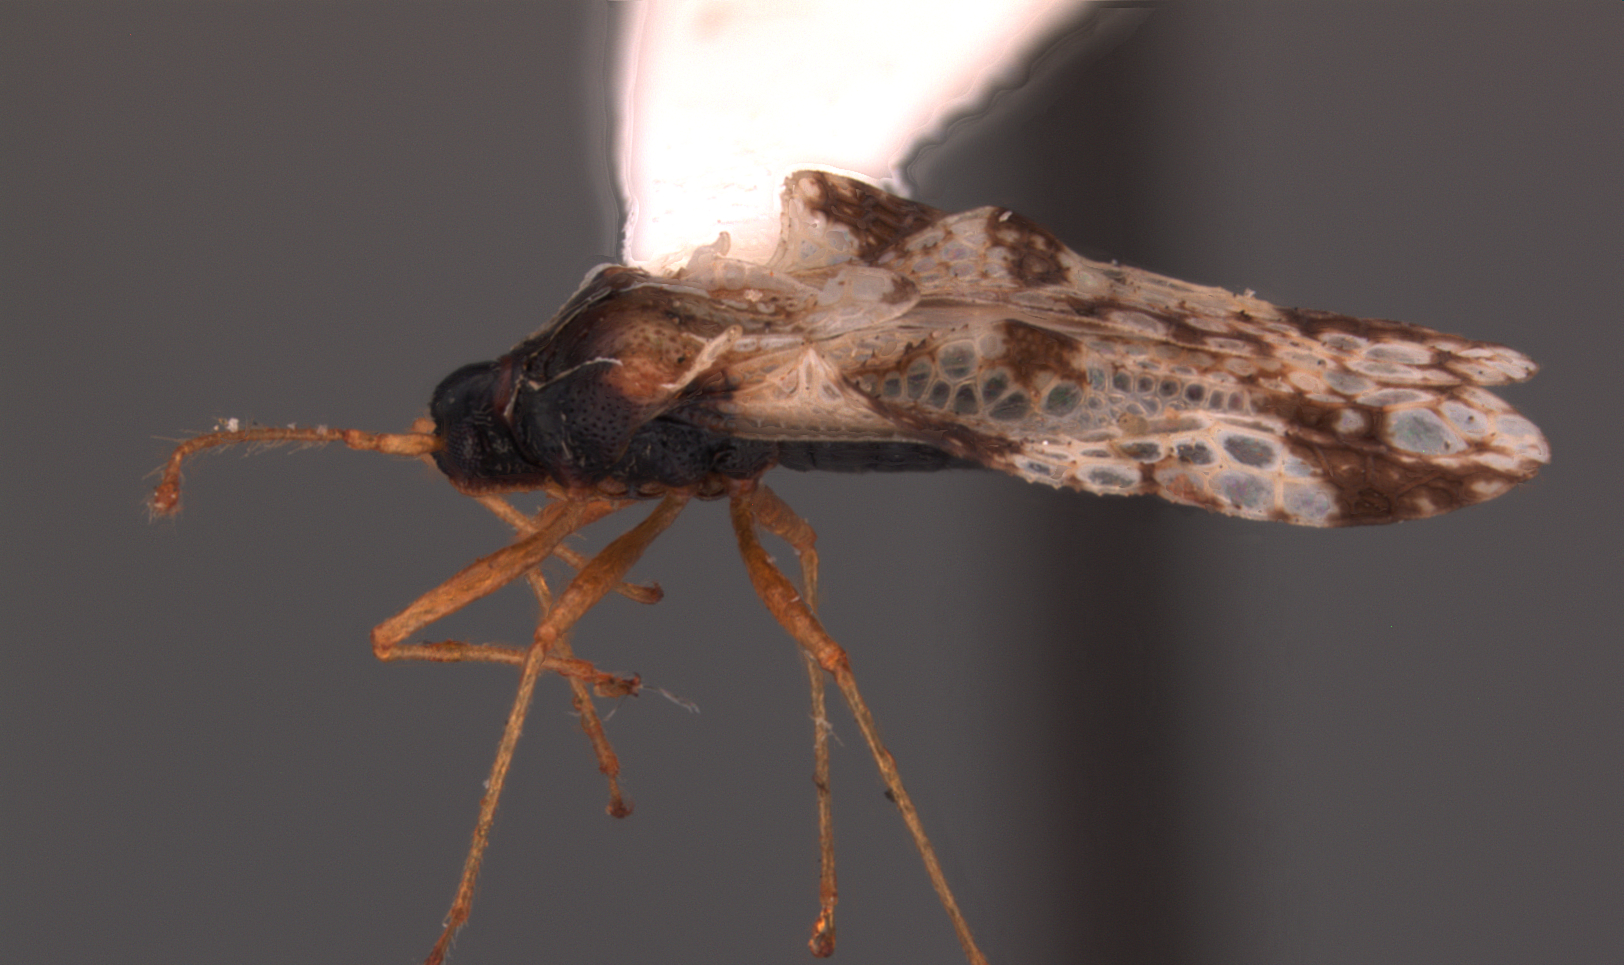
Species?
Corythucha canadensis
